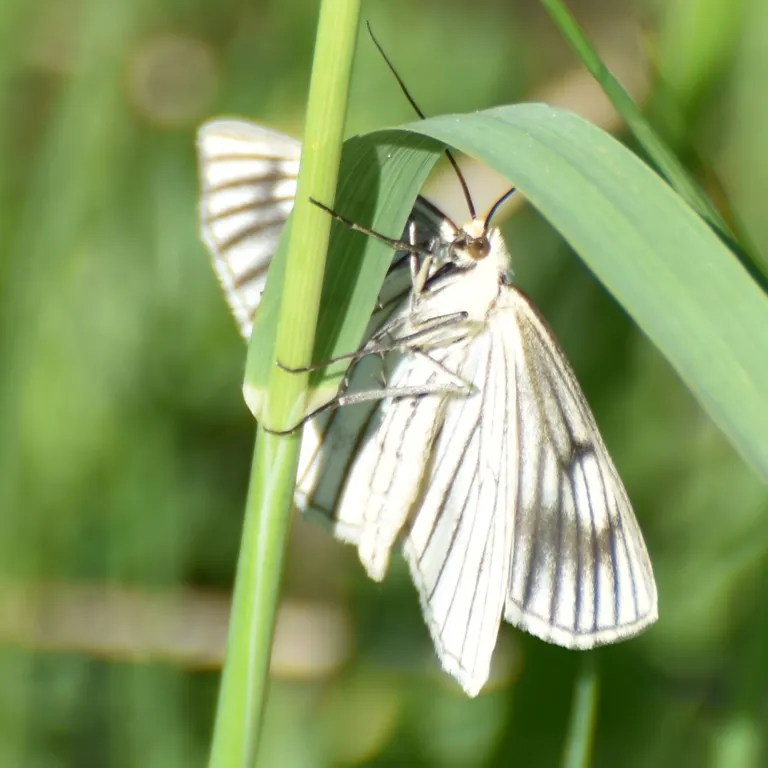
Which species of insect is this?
Siona lineata
